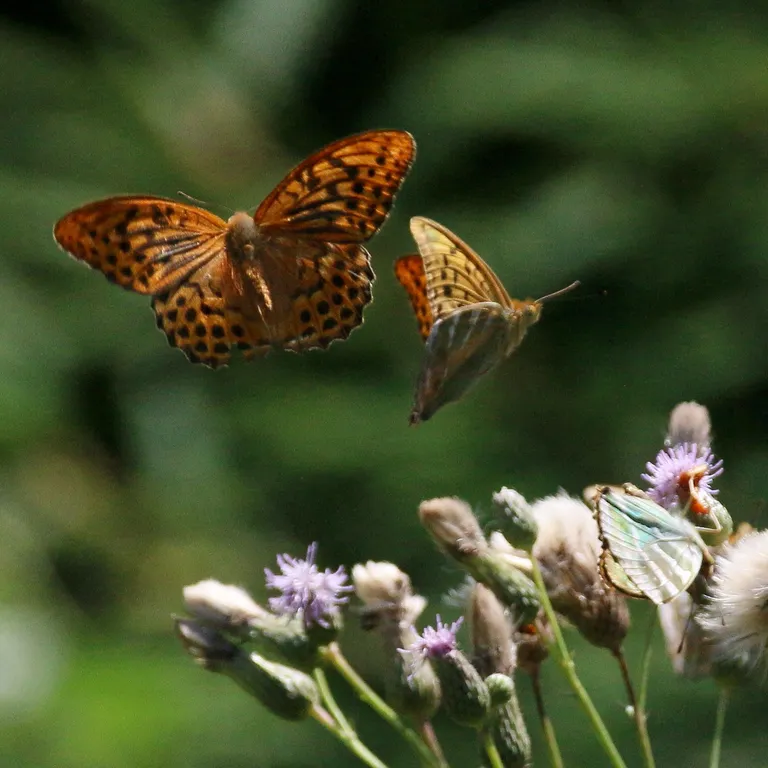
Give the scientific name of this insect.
Argynnis paphia
